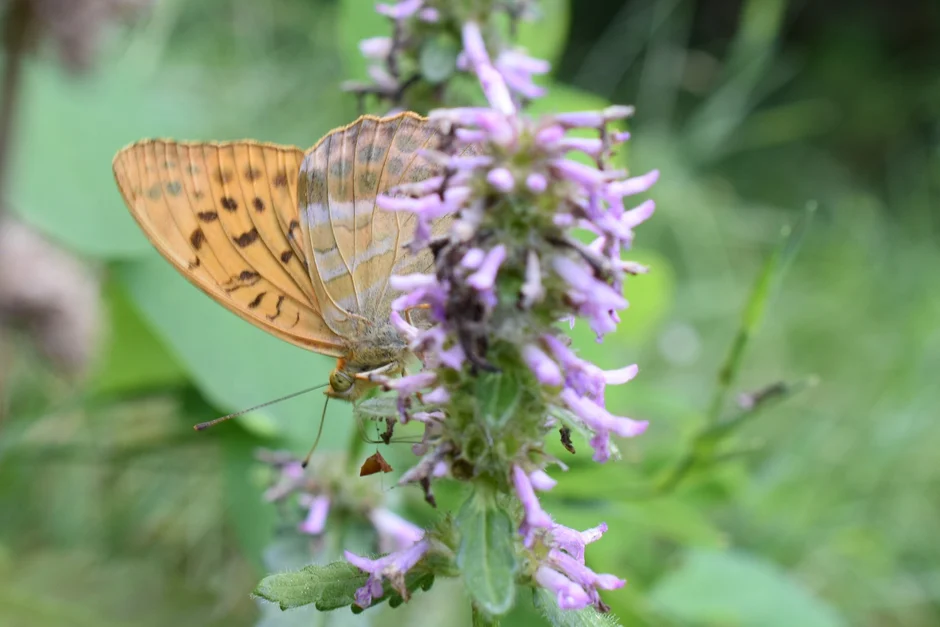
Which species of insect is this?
Argynnis paphia
